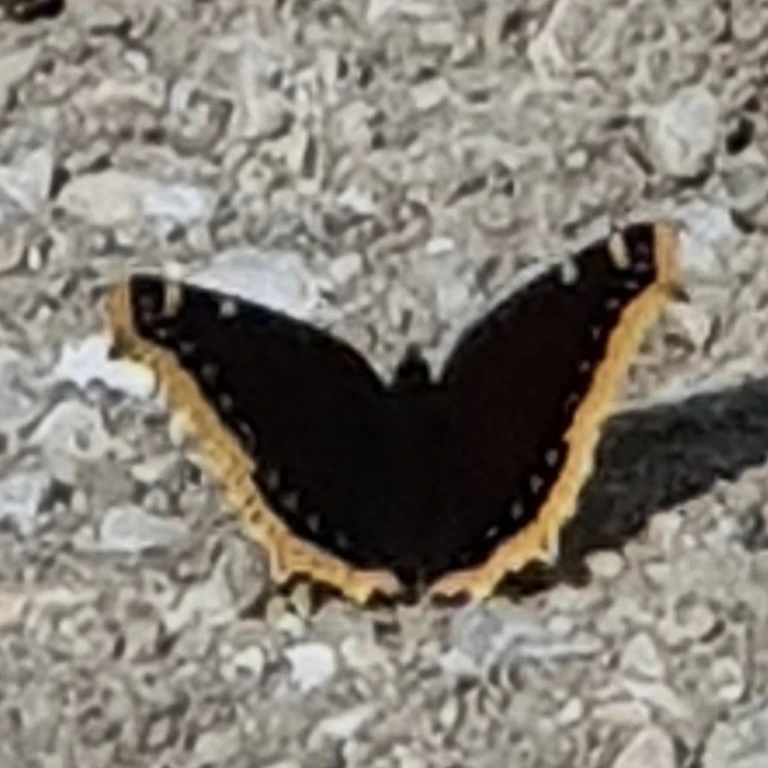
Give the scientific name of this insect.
Nymphalis antiopa
